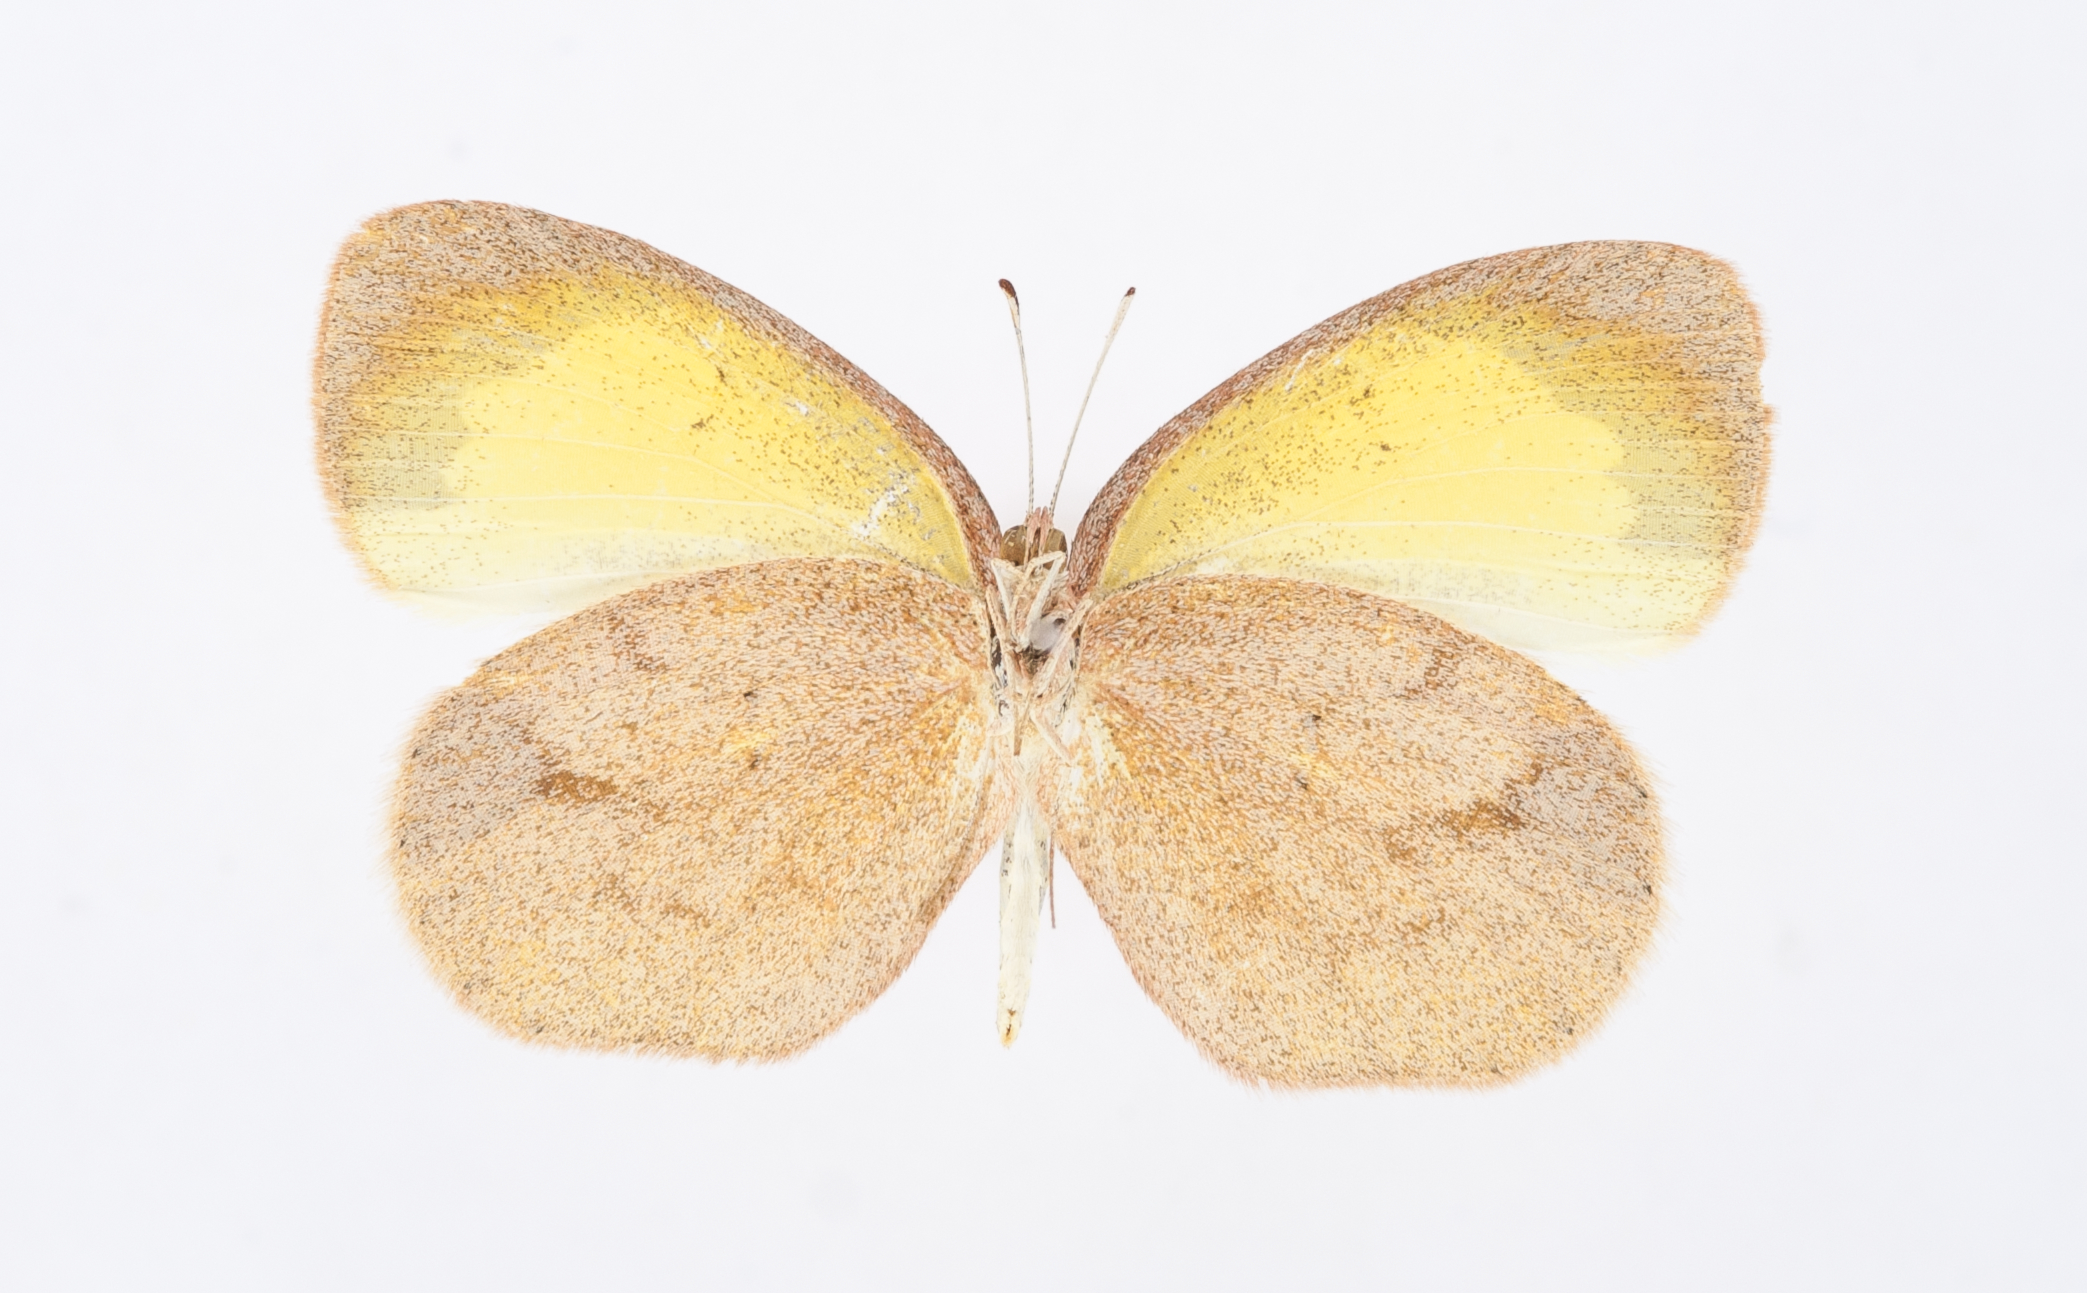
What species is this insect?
Eurema daira
